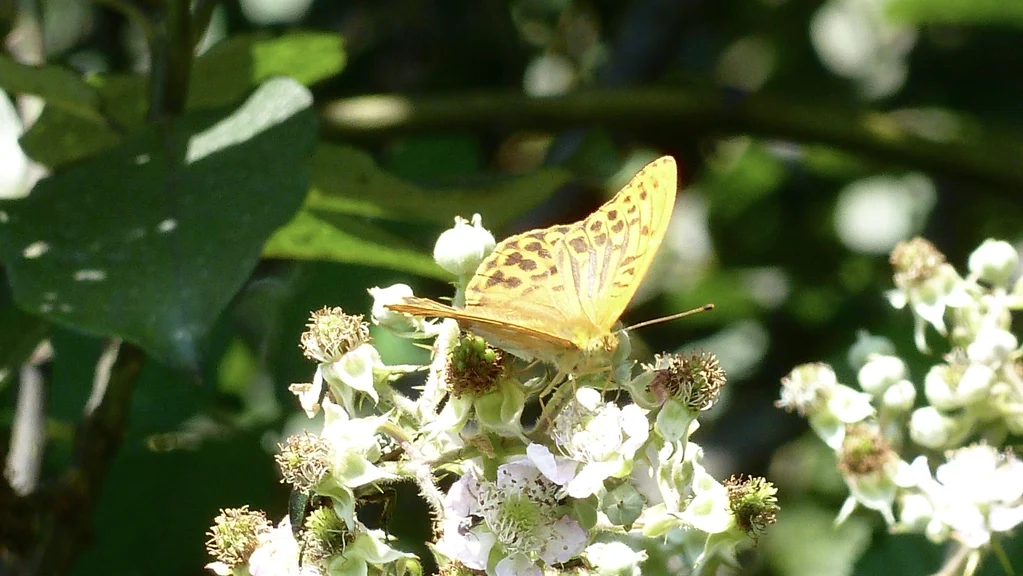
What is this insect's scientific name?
Argynnis paphia
